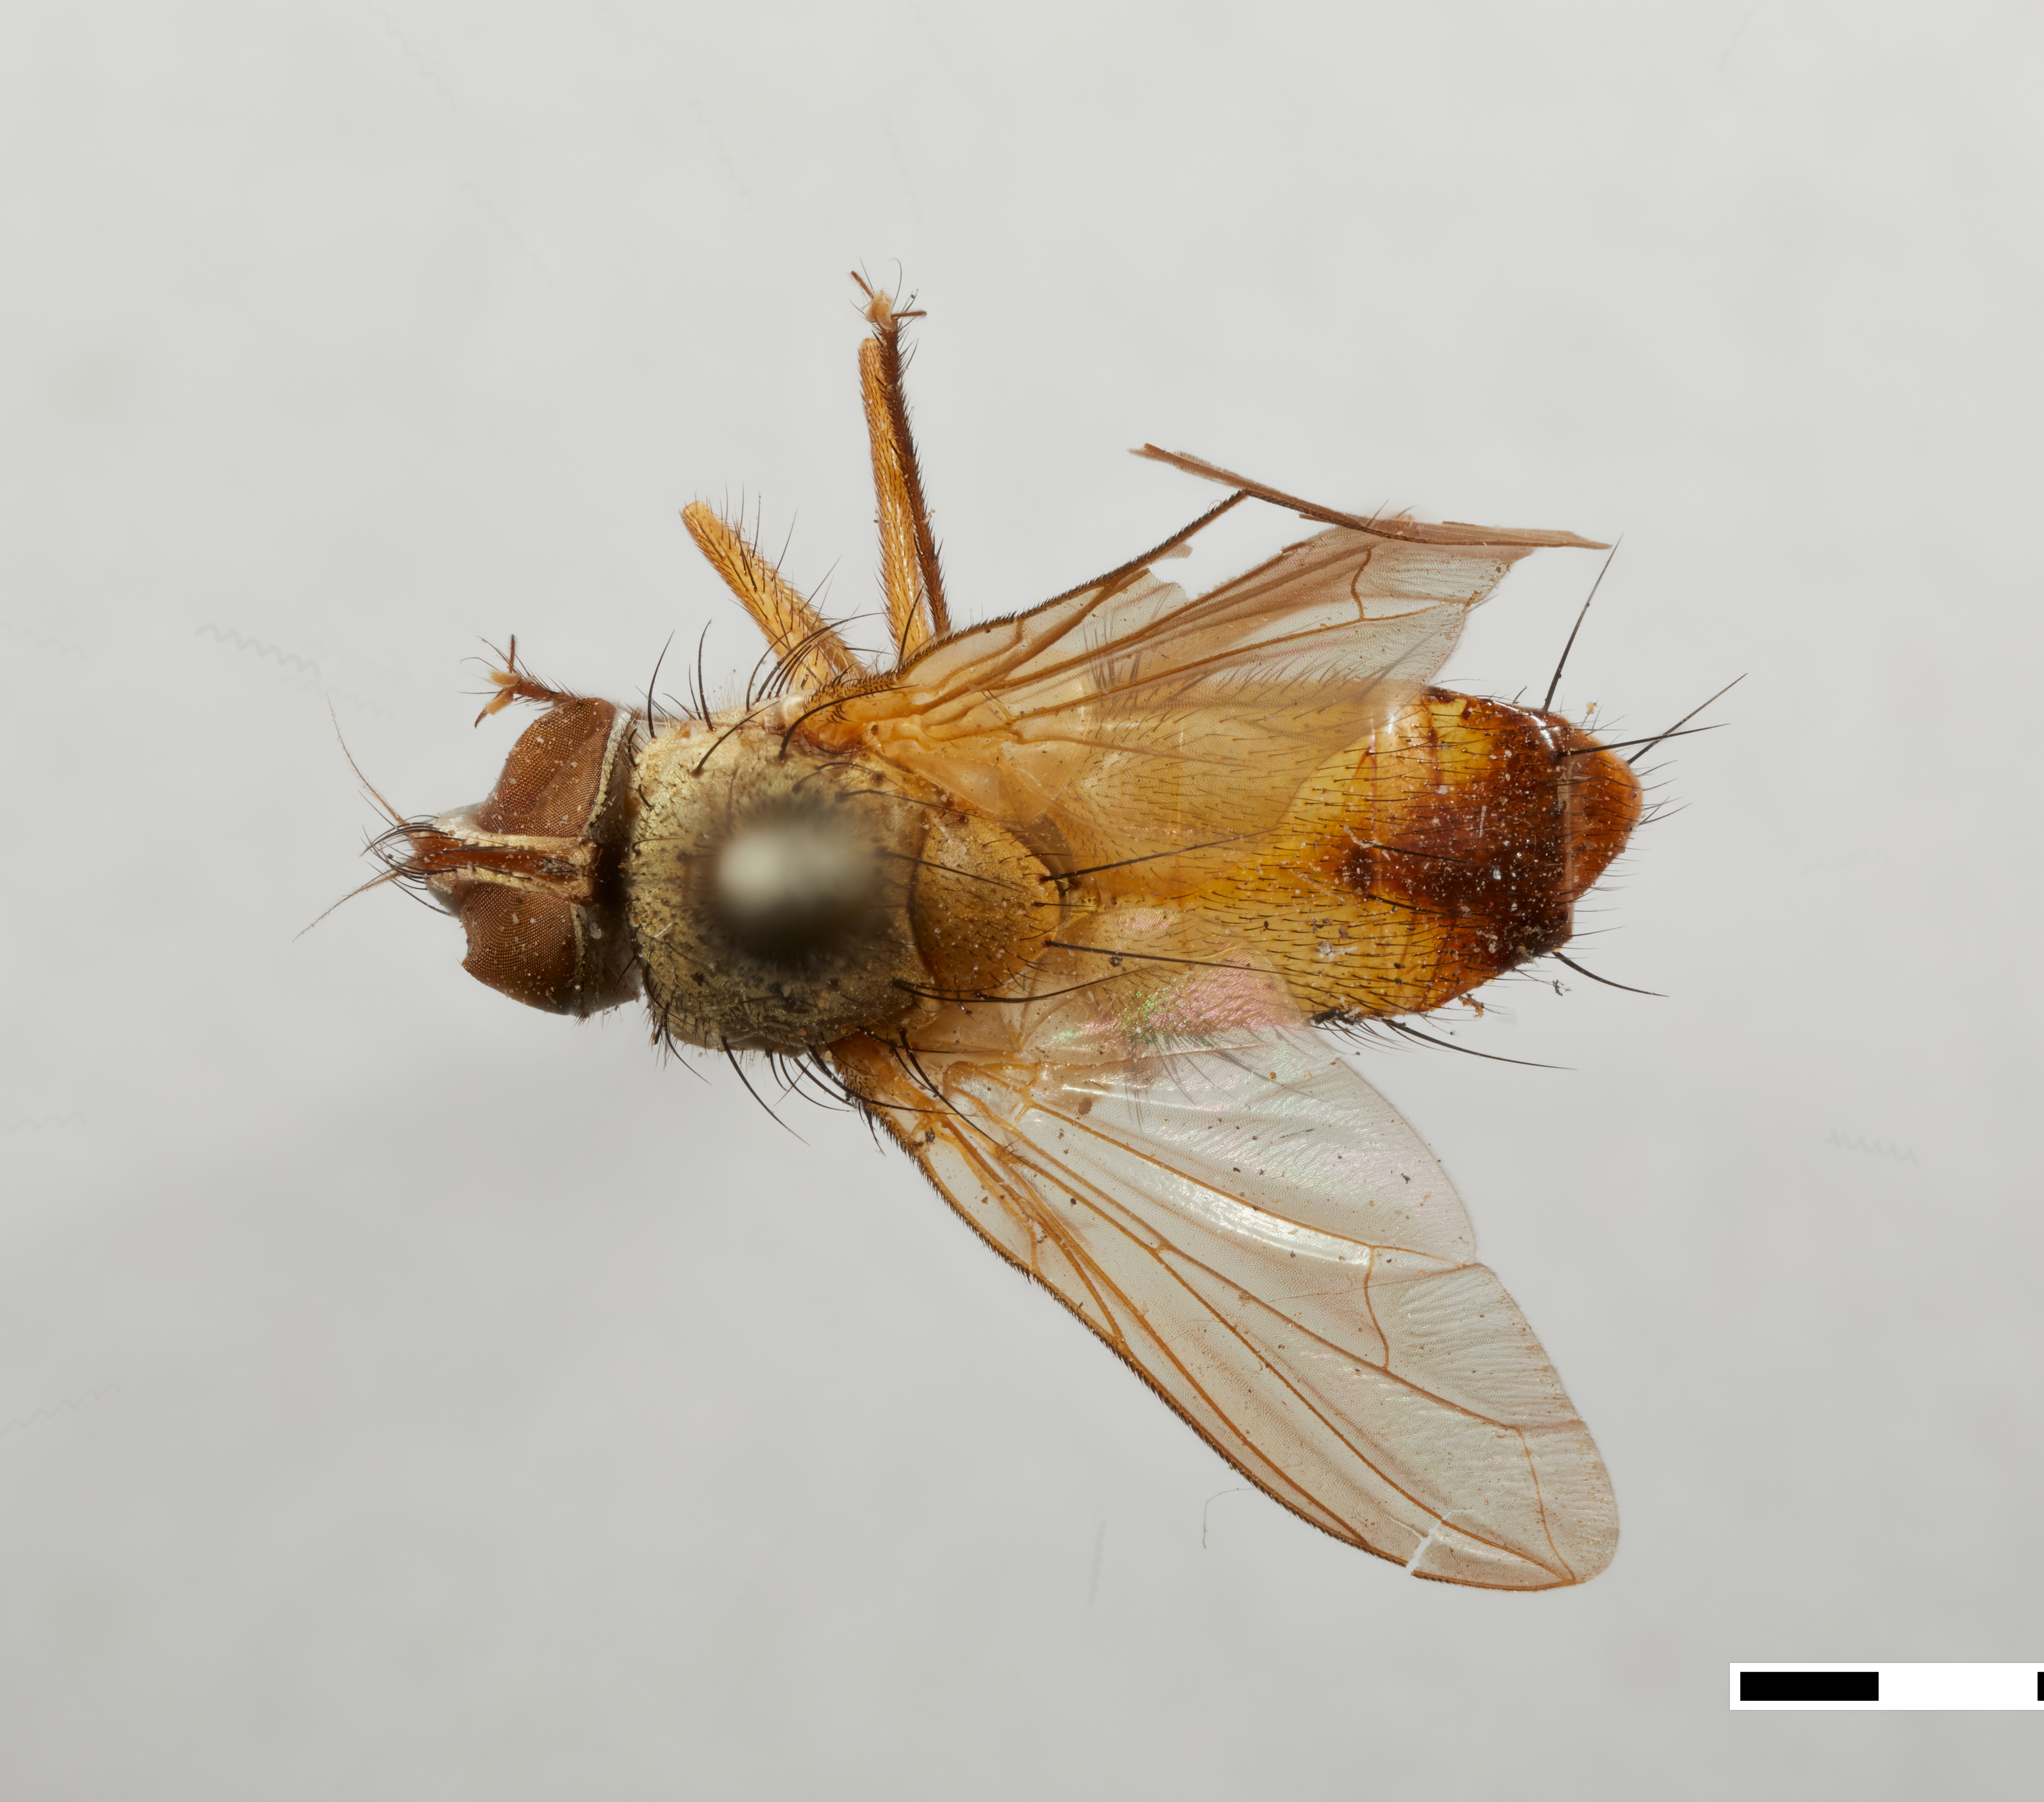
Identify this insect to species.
Myobiopsis similis
